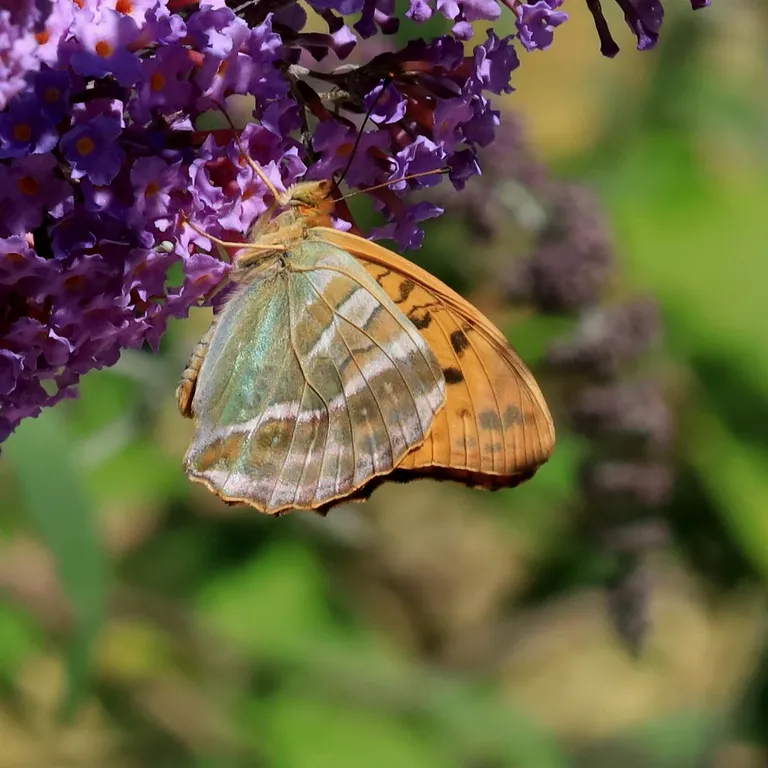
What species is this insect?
Argynnis paphia
